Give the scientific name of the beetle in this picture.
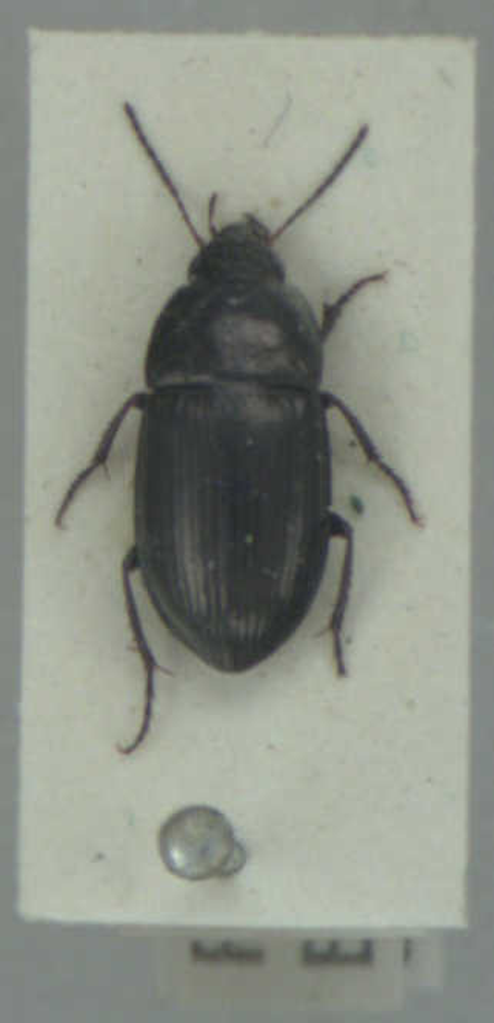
Amara lunicollis
